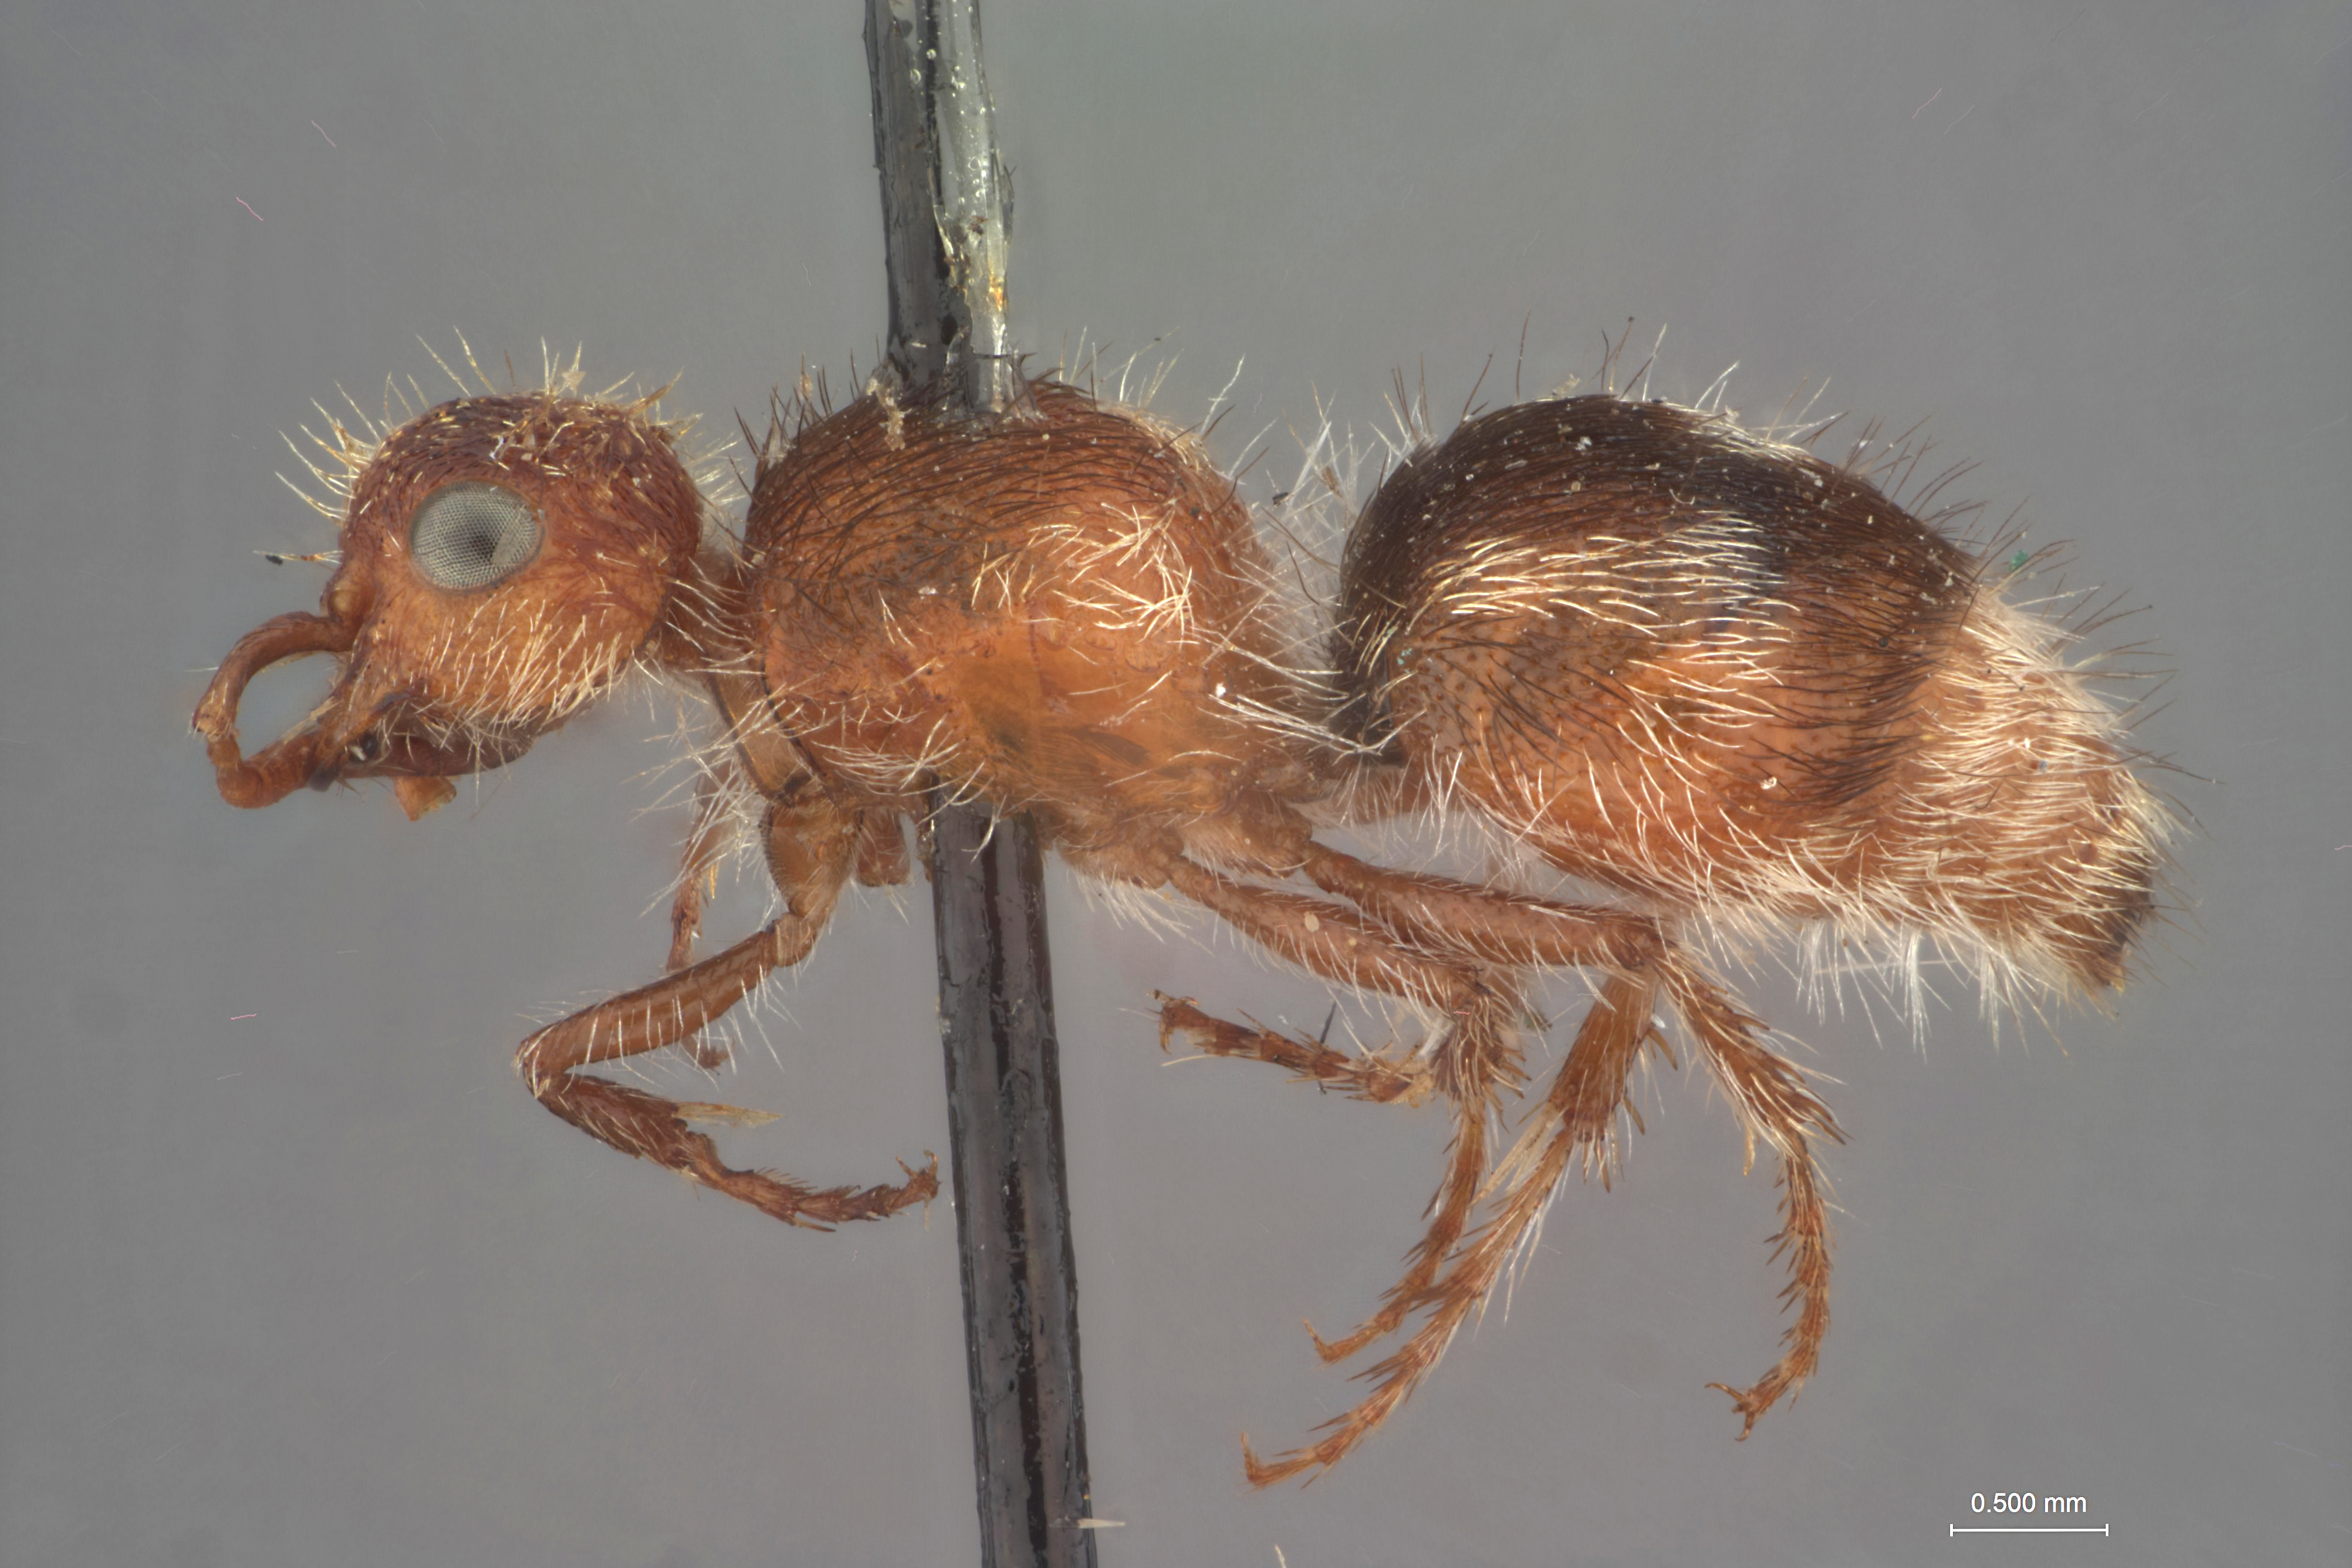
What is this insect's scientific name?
Pseudomethoca oculissima
